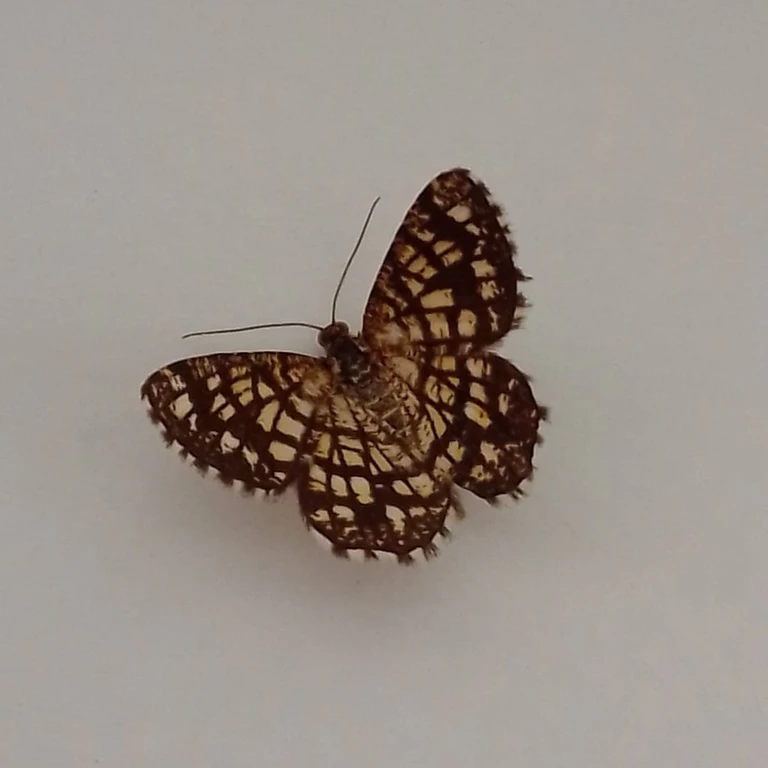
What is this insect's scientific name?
Chiasmia clathrata
